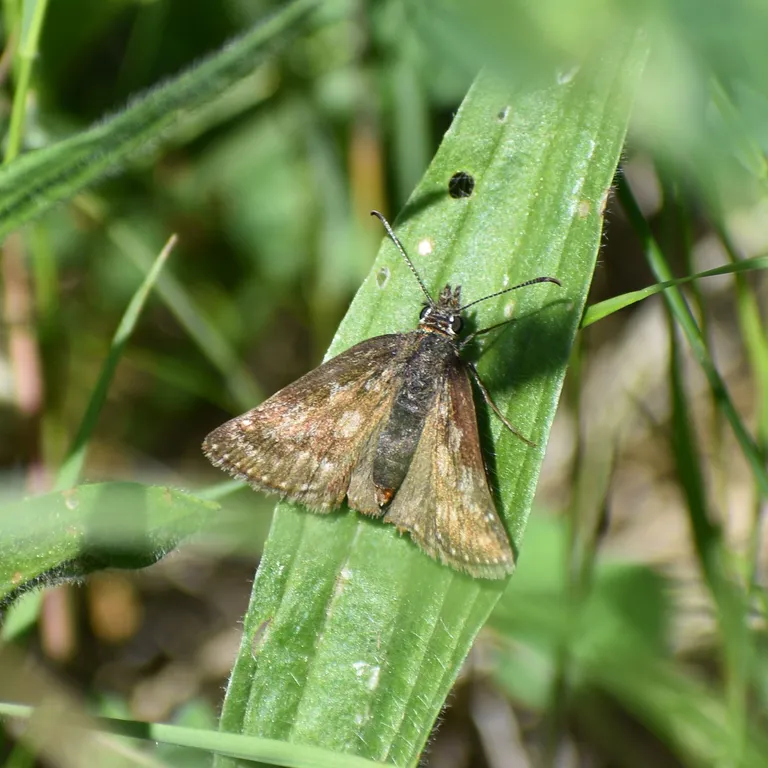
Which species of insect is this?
Erynnis tages
